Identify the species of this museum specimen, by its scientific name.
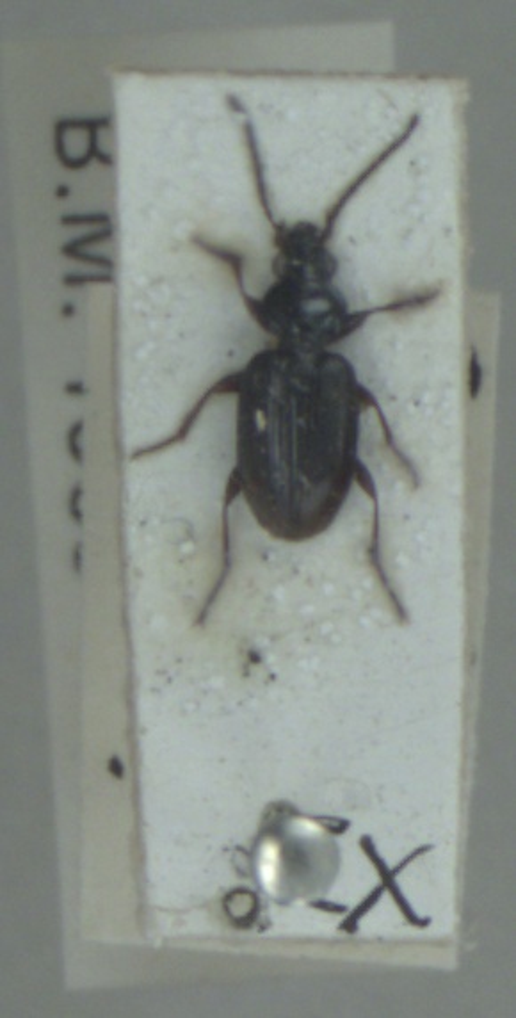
Bembidion iricolor
